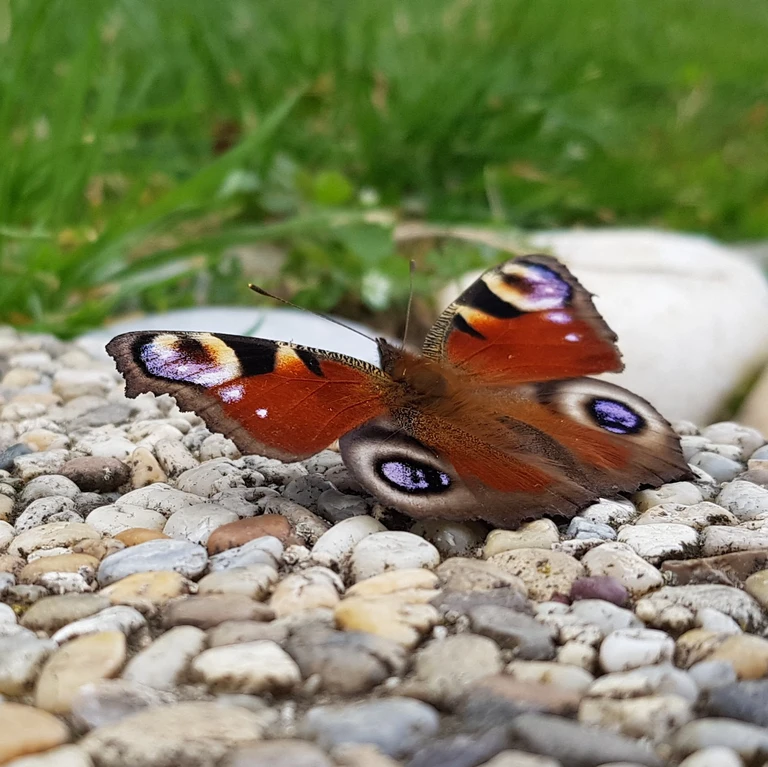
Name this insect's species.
Aglais io
